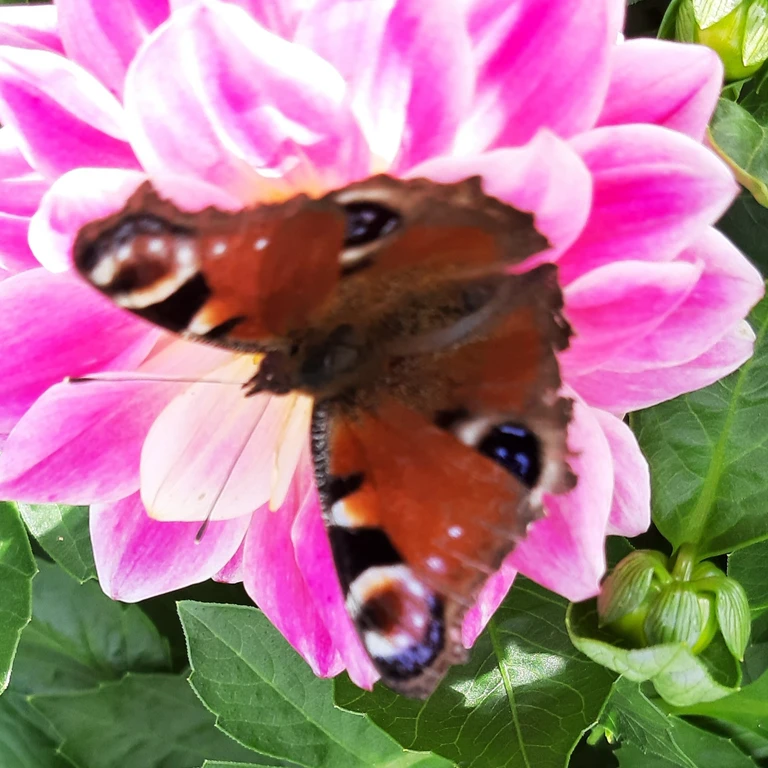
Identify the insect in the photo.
Aglais io
